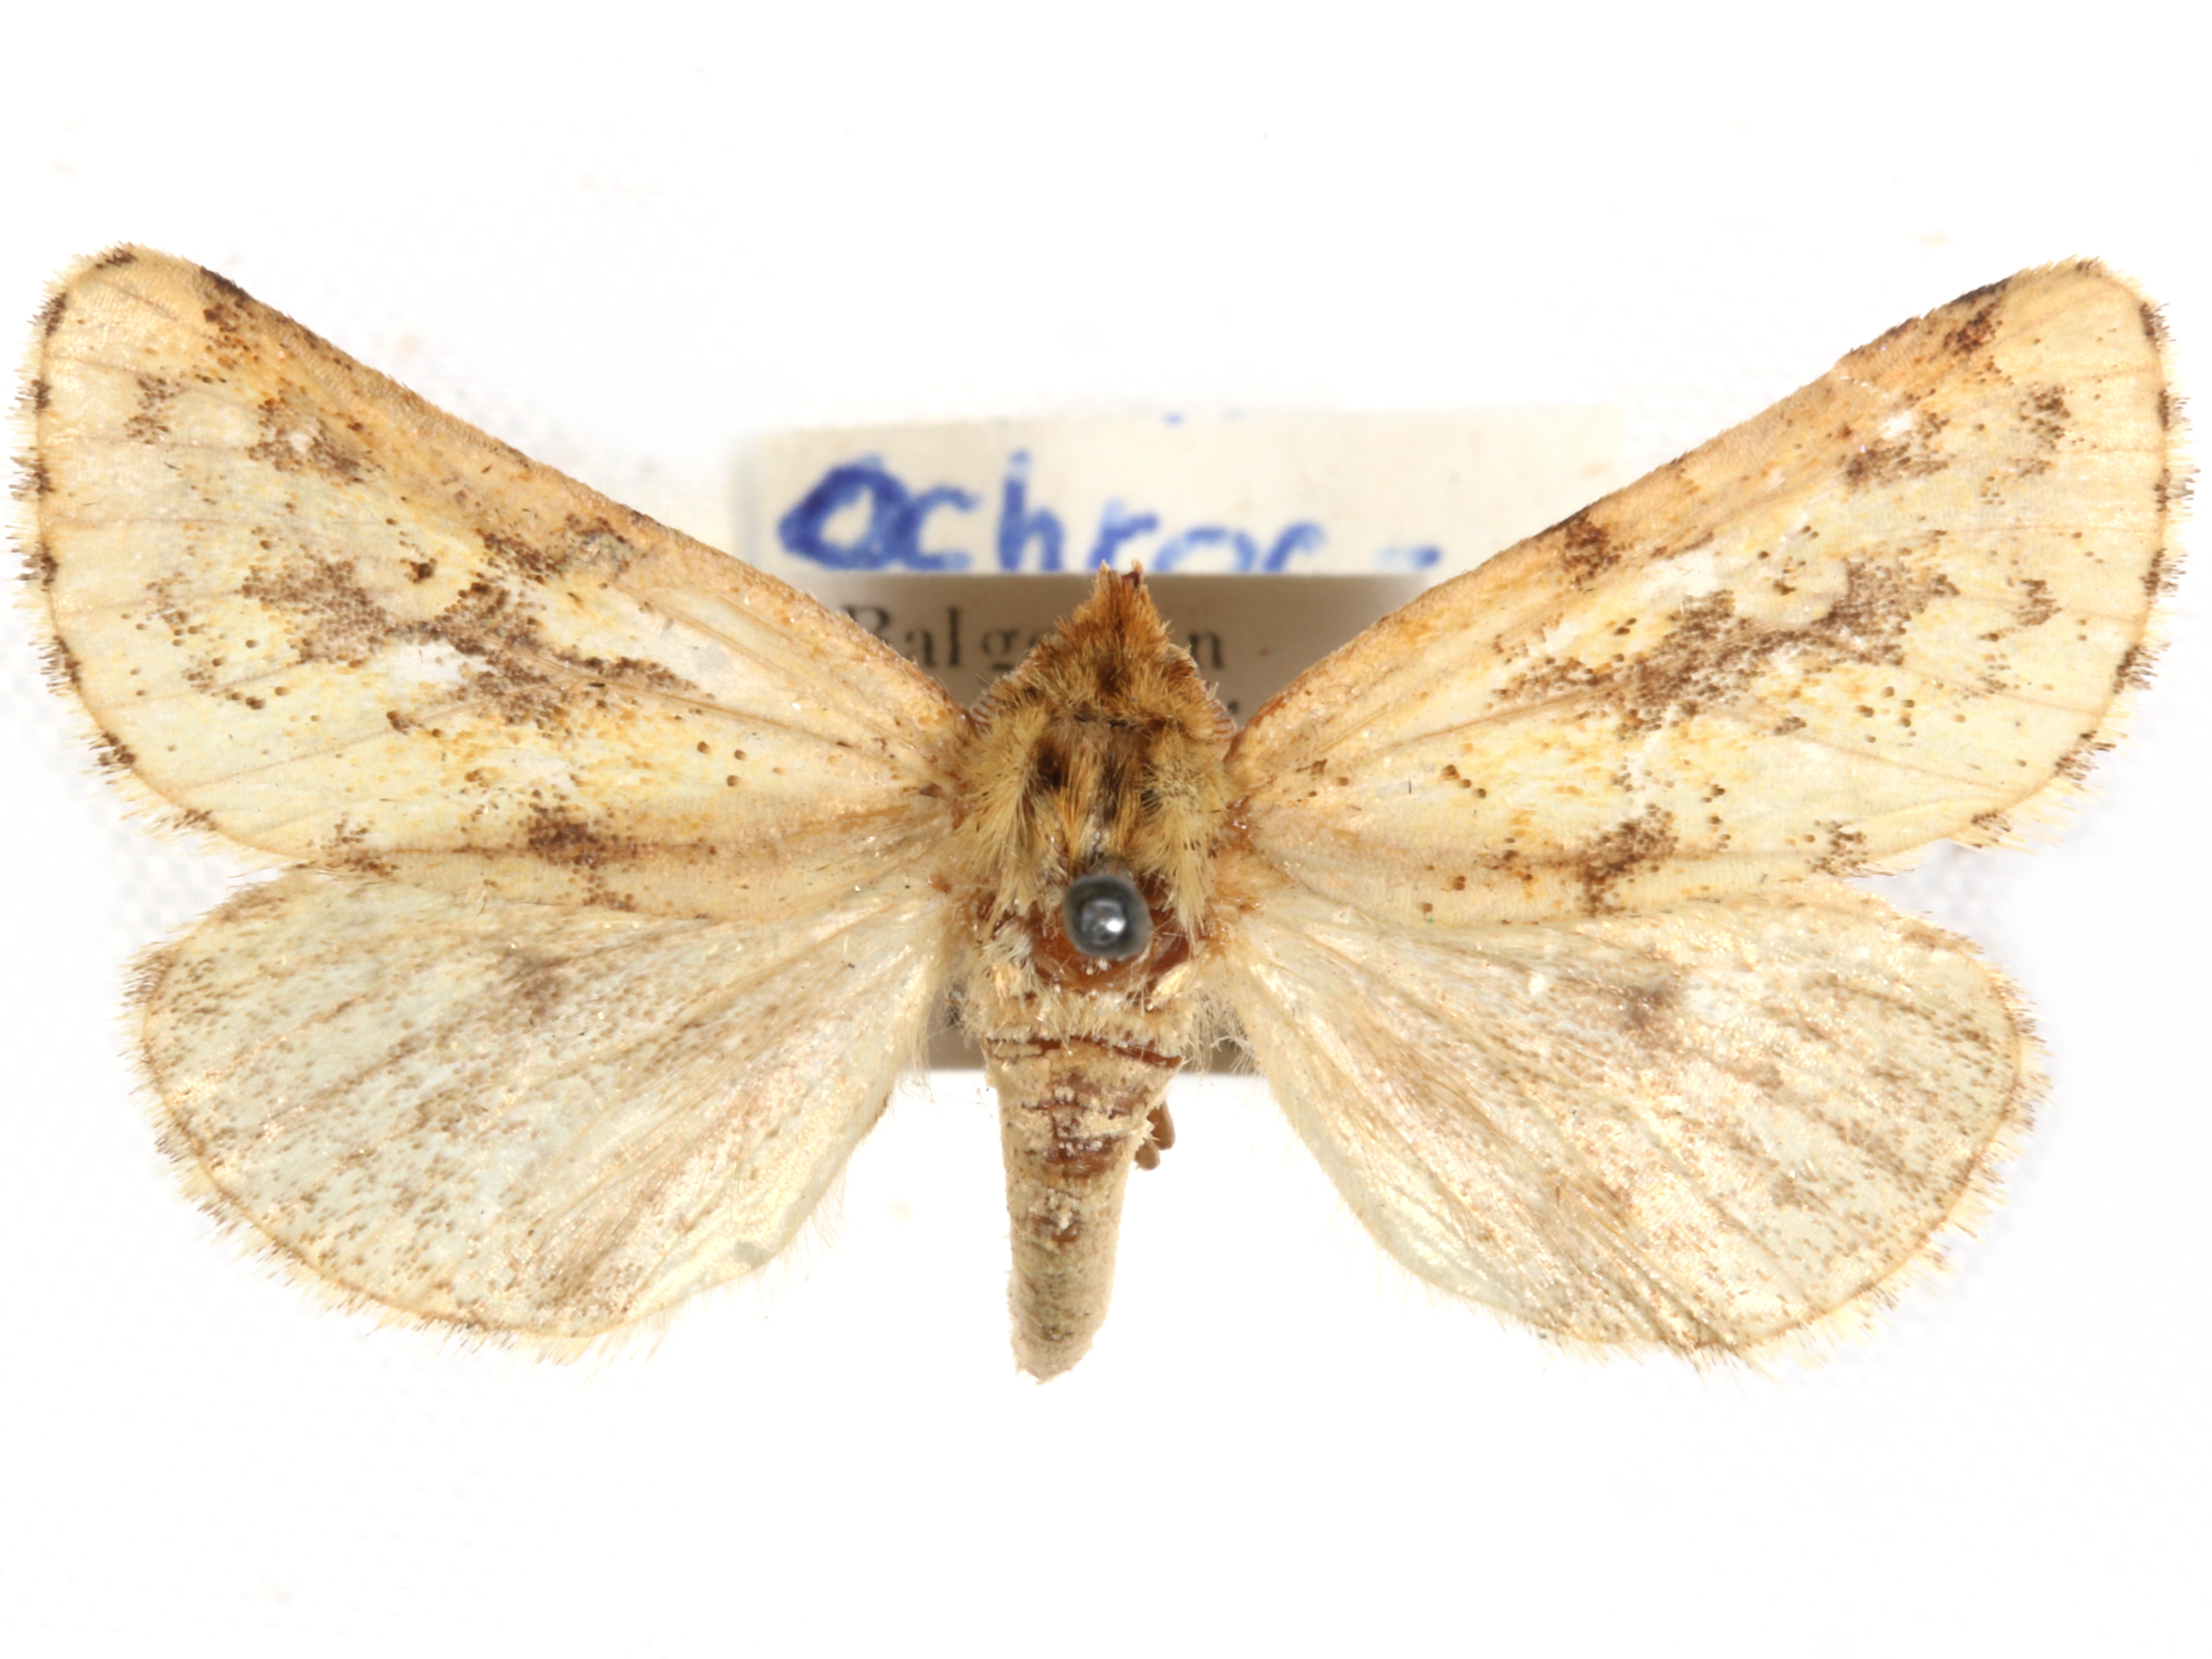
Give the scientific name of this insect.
Ochrocalama xanthia
